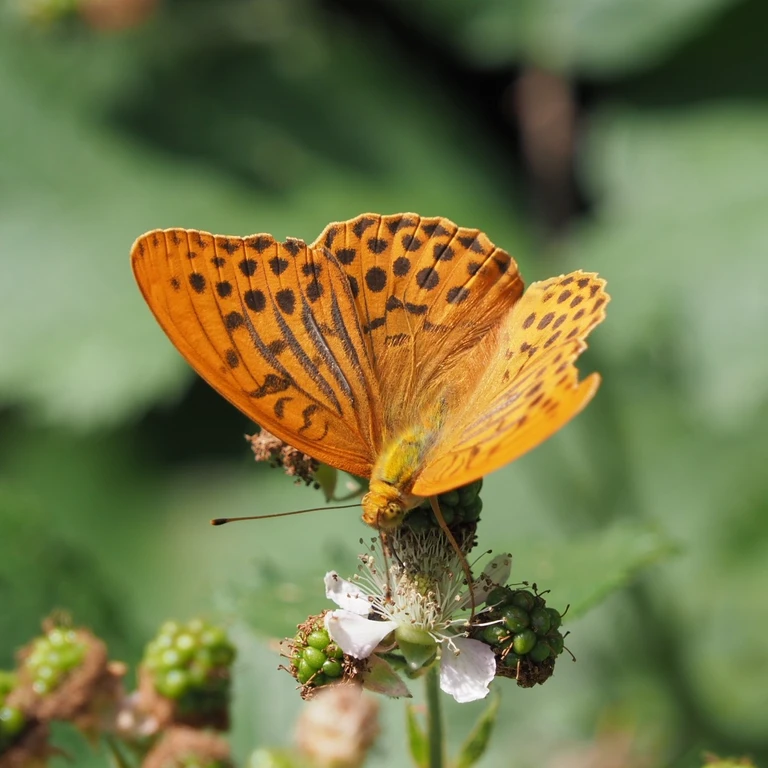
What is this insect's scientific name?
Argynnis paphia
